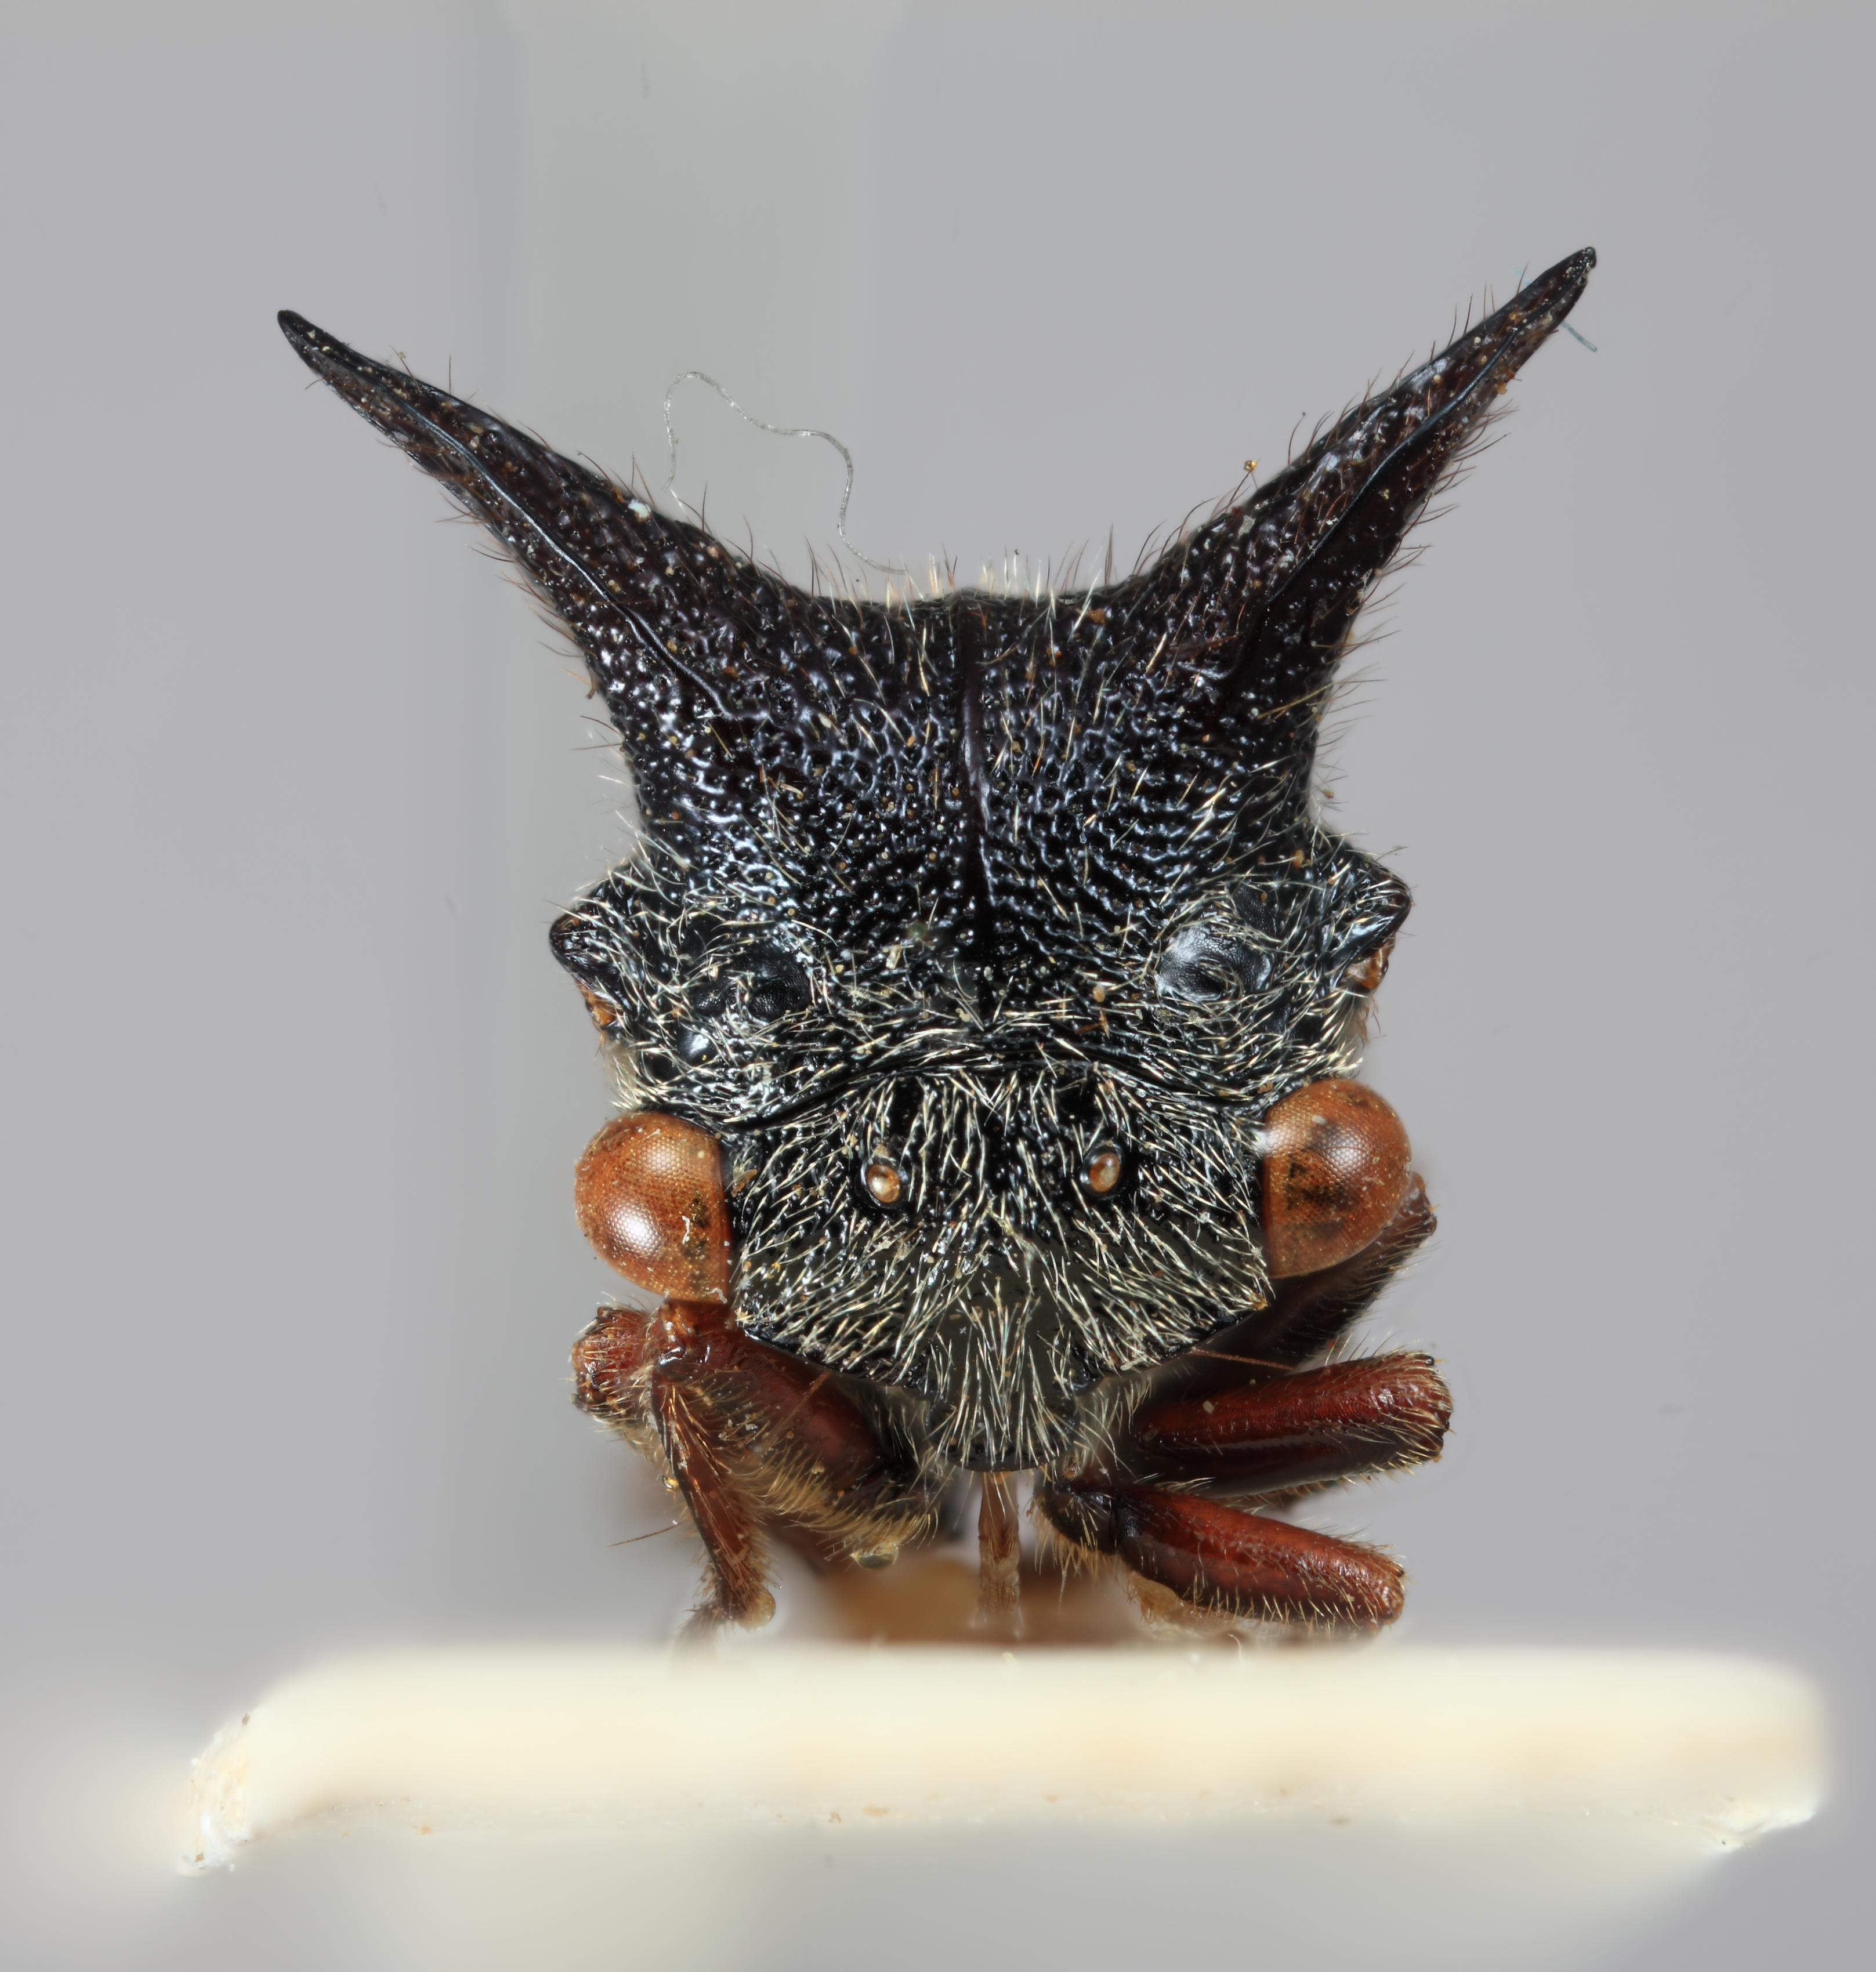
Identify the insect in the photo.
Tricentrus forticornis
